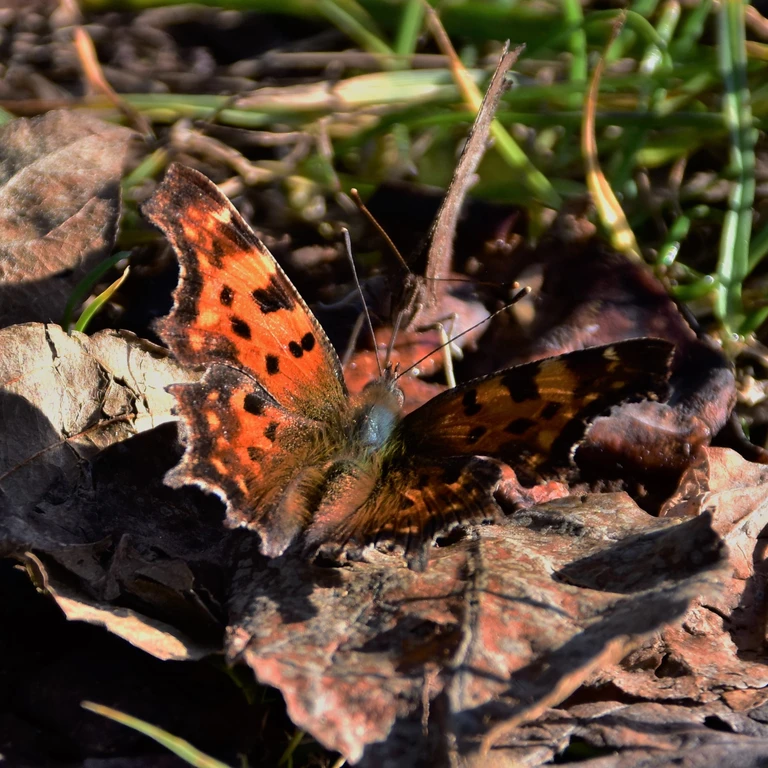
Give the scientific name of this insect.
Polygonia c-album
